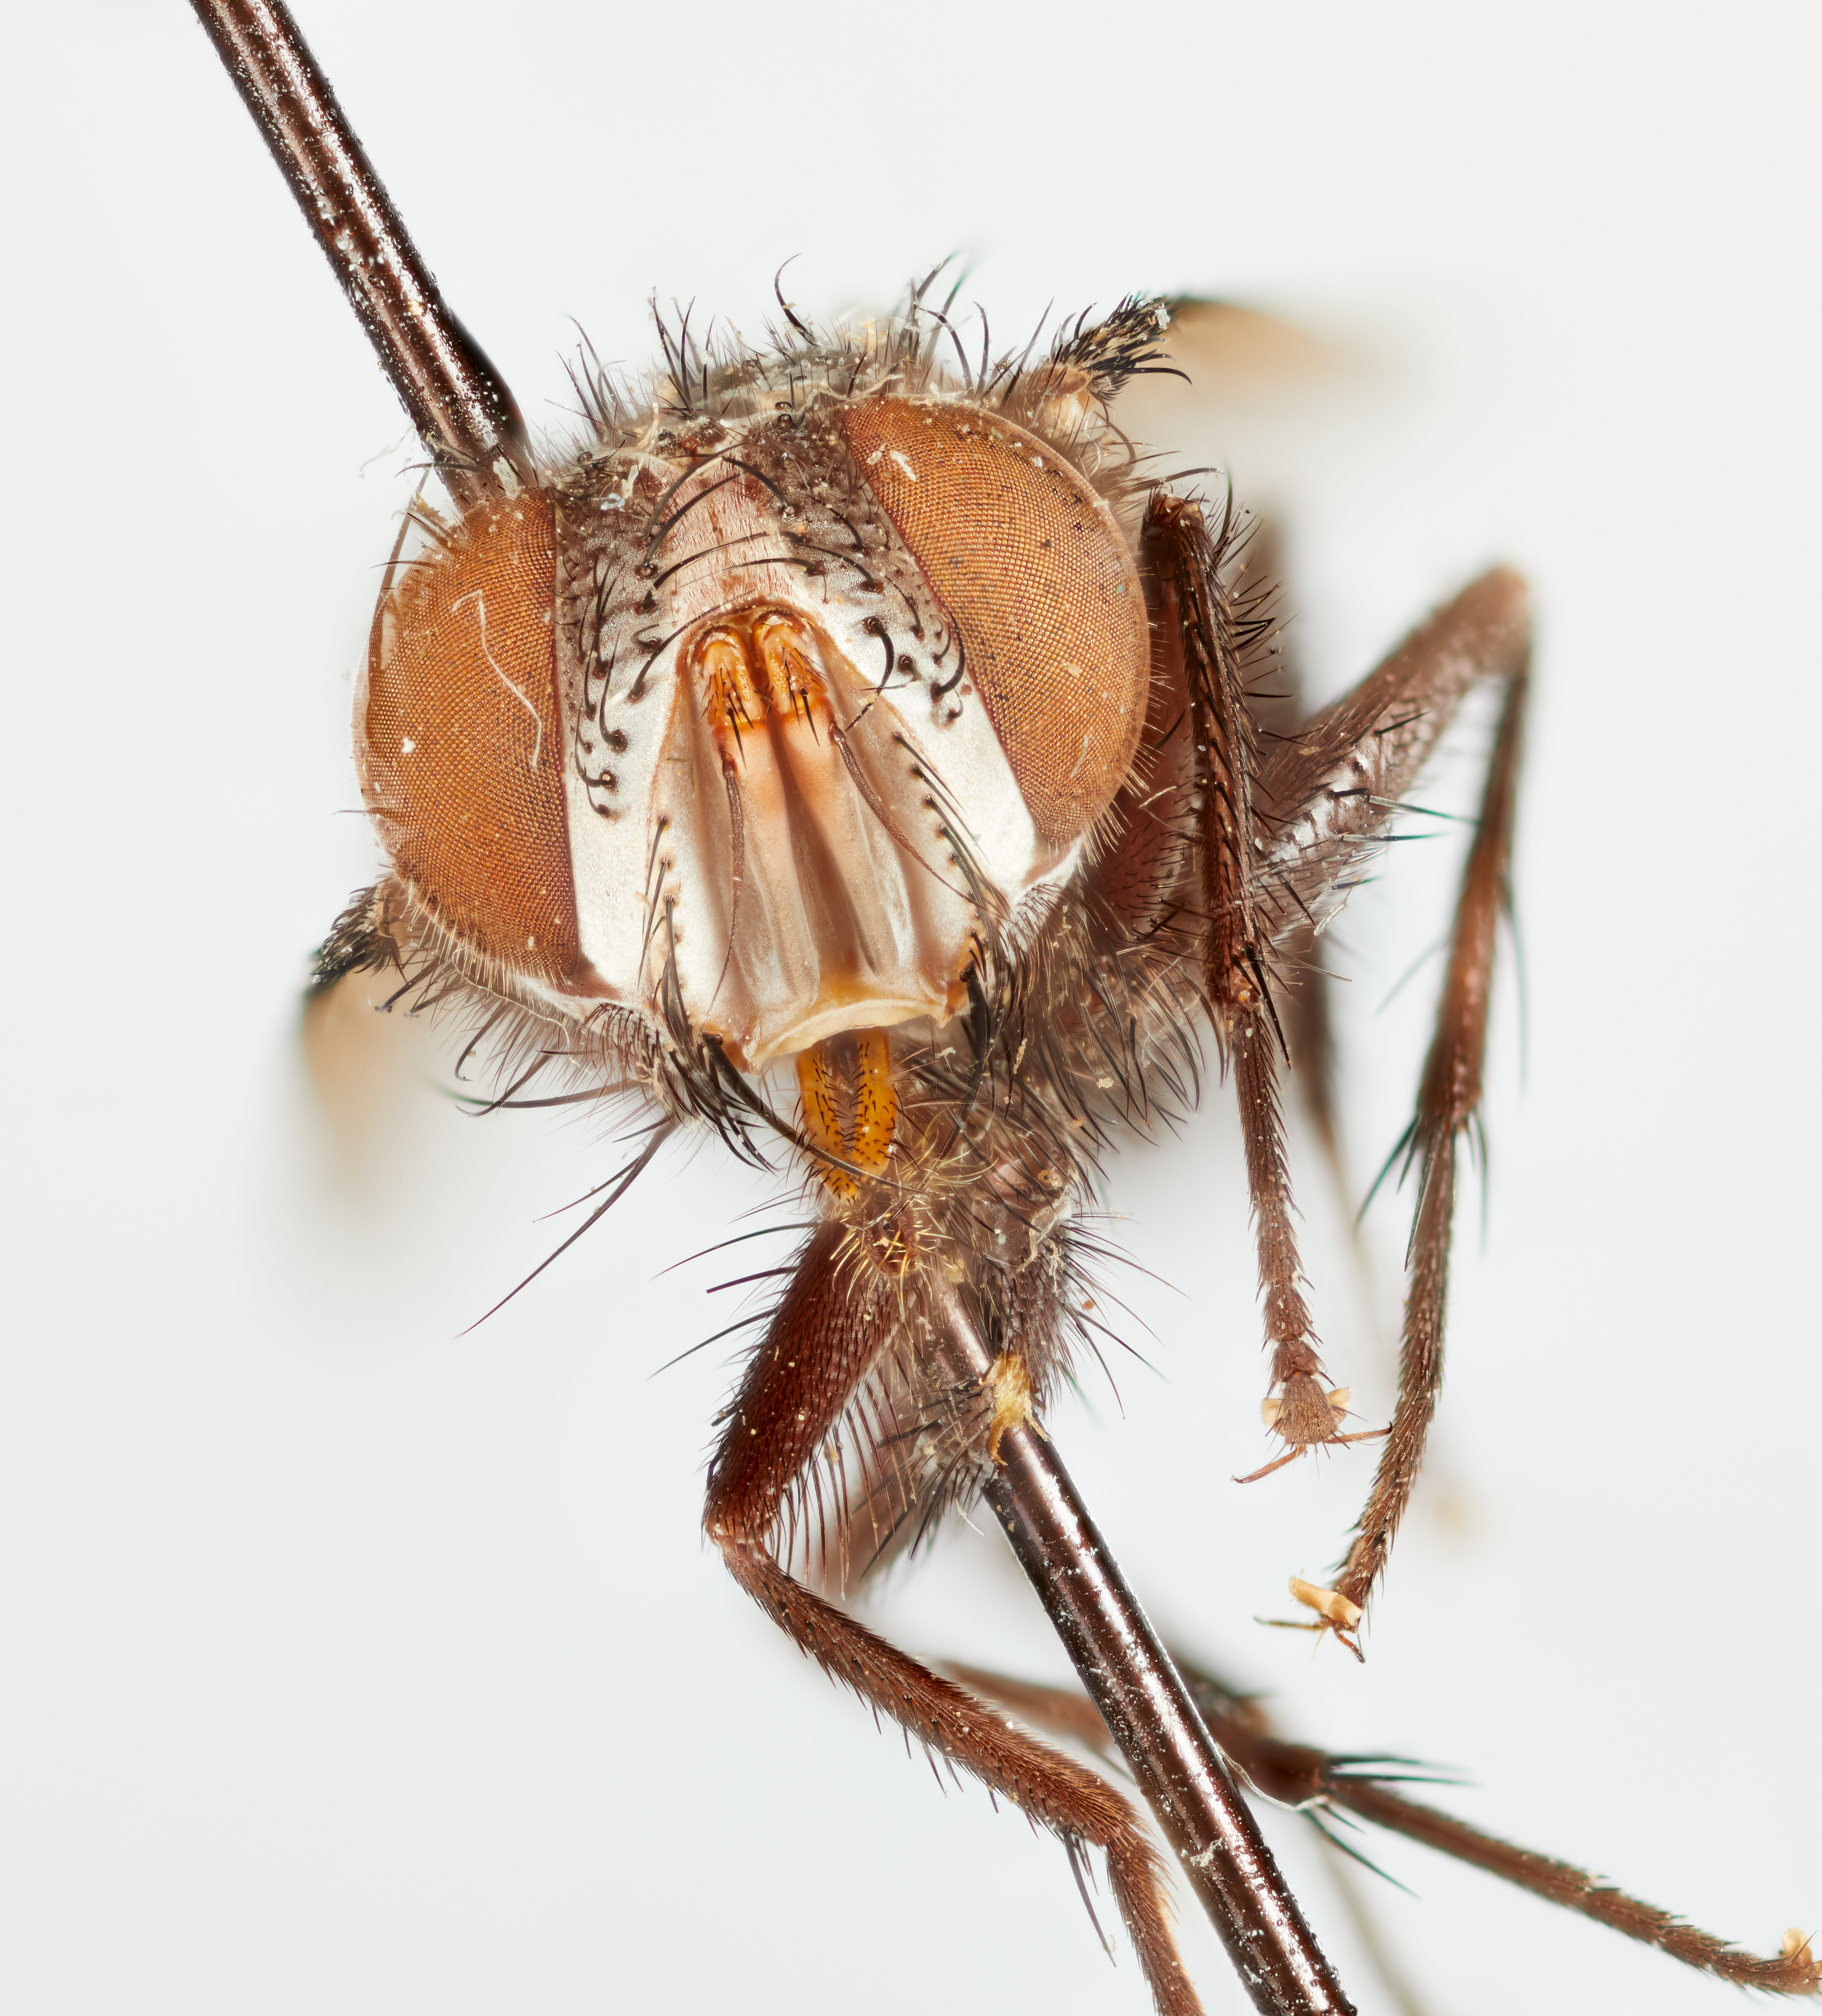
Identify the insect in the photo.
Phorocera texana
